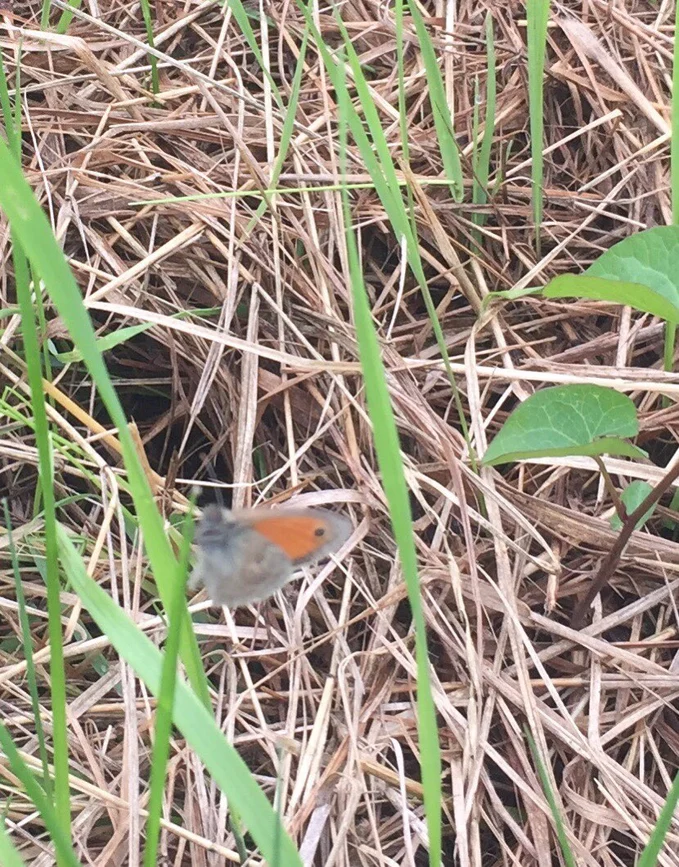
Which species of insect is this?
Coenonympha pamphilus
